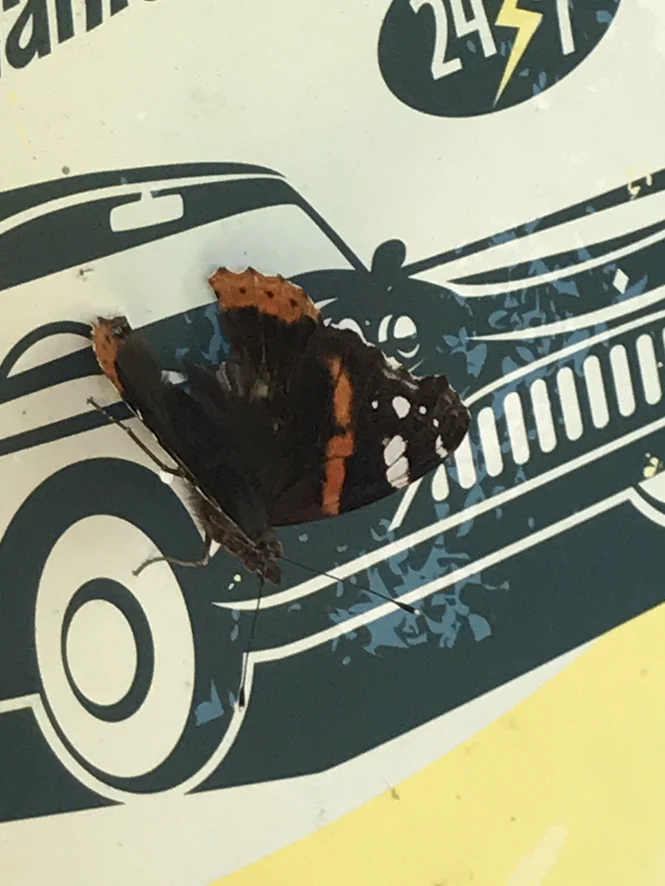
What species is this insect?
Vanessa atalanta
